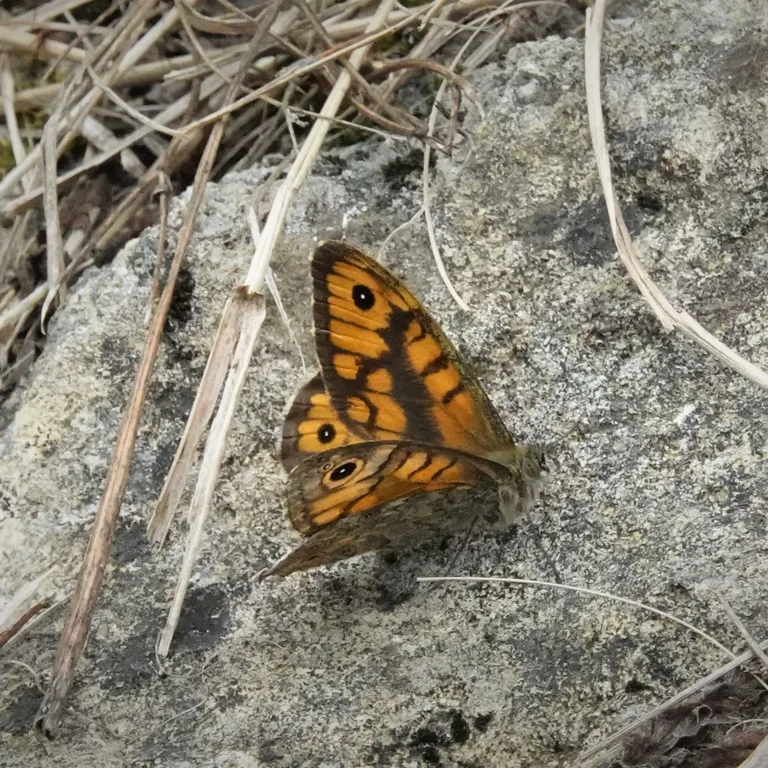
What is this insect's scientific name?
Lasiommata megera (also Pararge megera)
